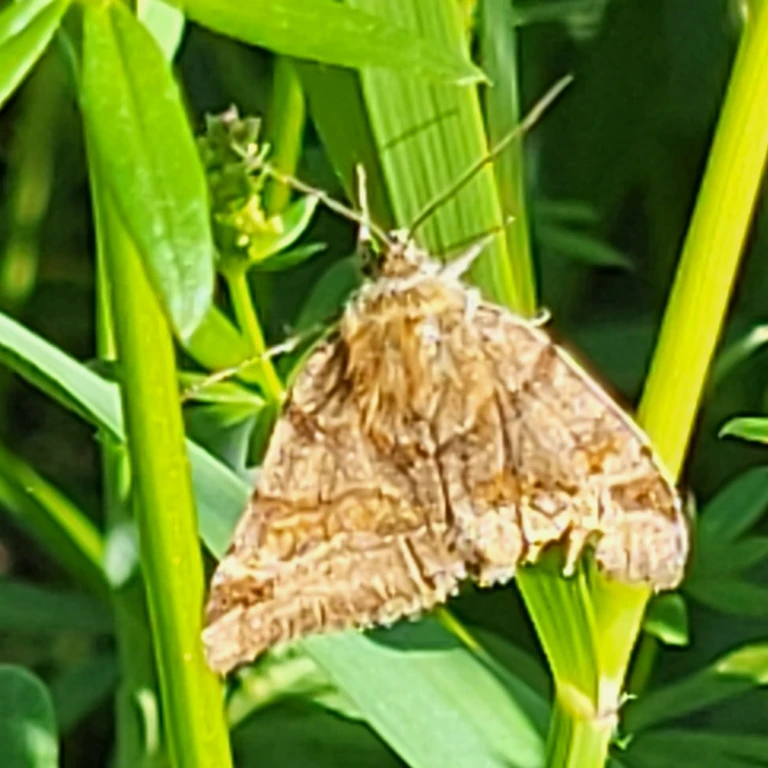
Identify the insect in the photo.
Euclidia glyphica
